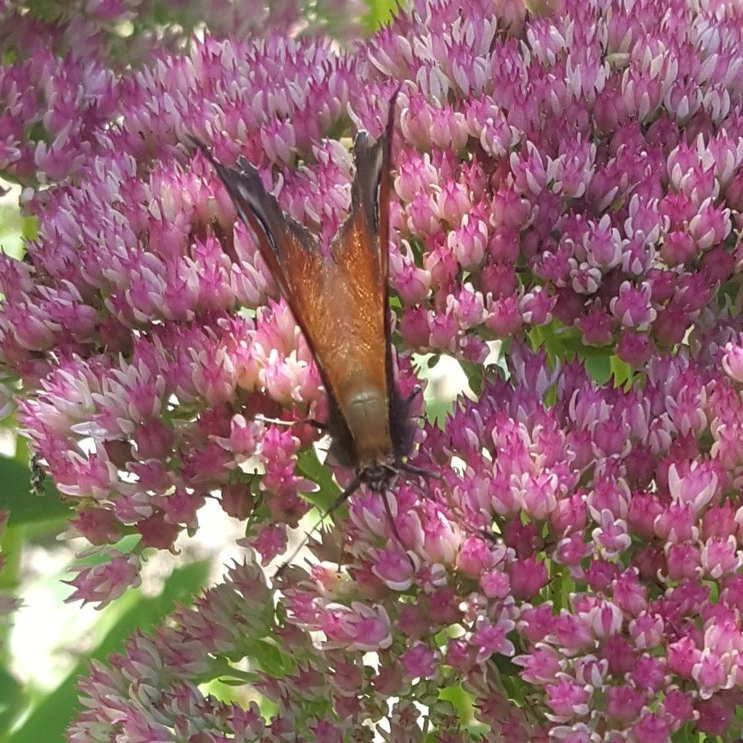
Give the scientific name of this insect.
Aglais io
